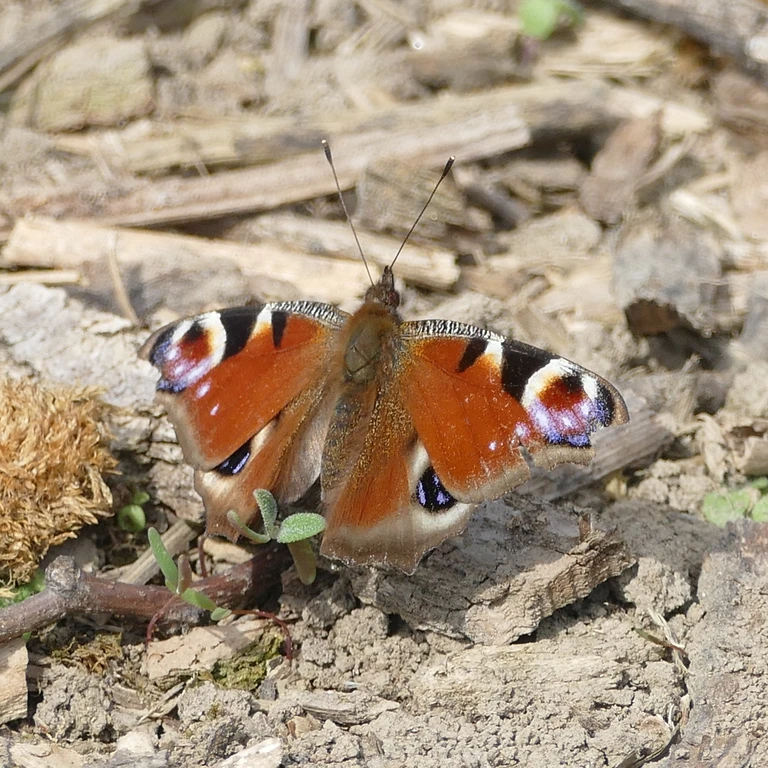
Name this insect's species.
Aglais io
